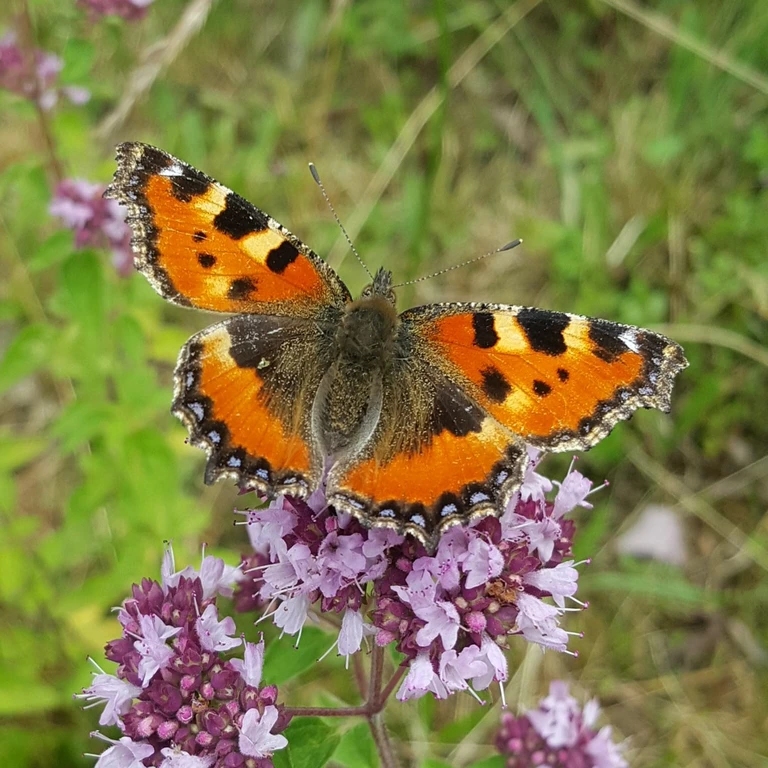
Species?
Aglais urticae
